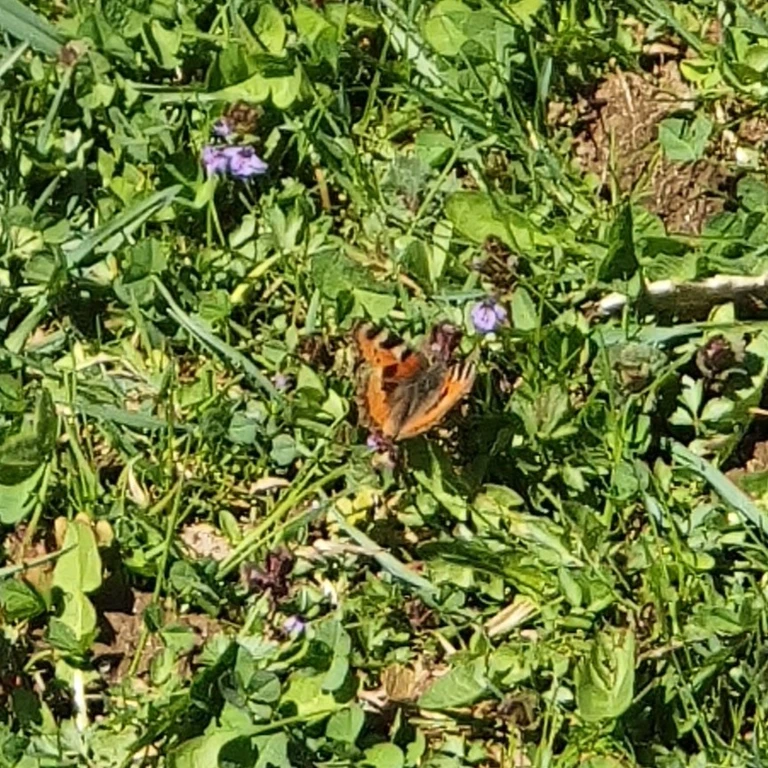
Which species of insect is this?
Aglais urticae
